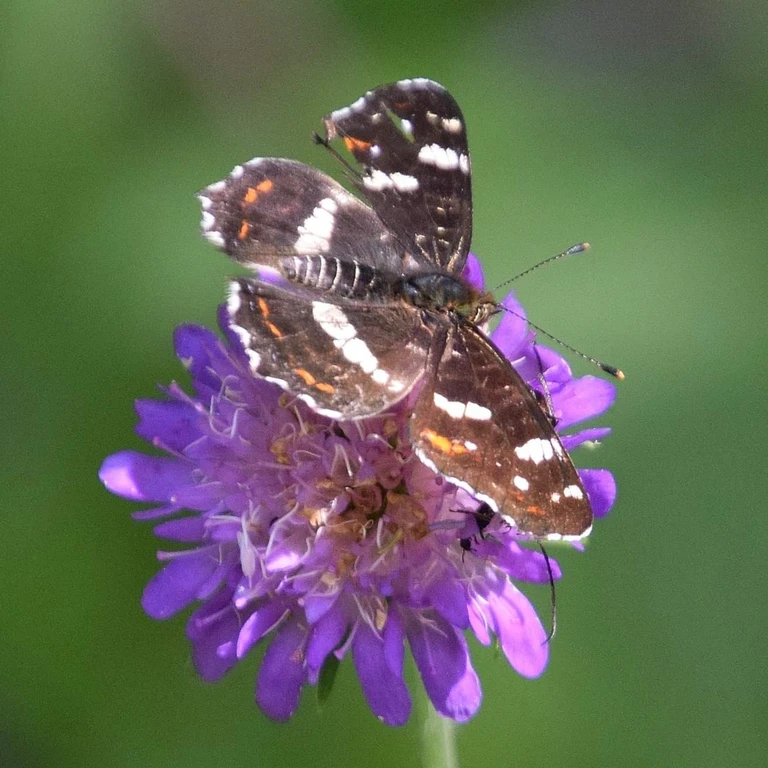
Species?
Araschnia levana
